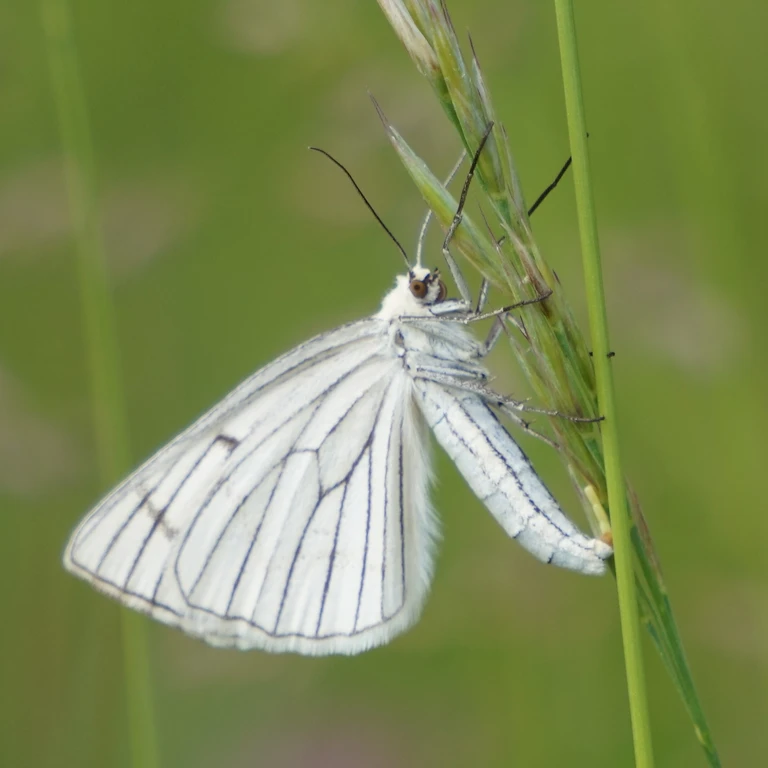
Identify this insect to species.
Siona lineata
